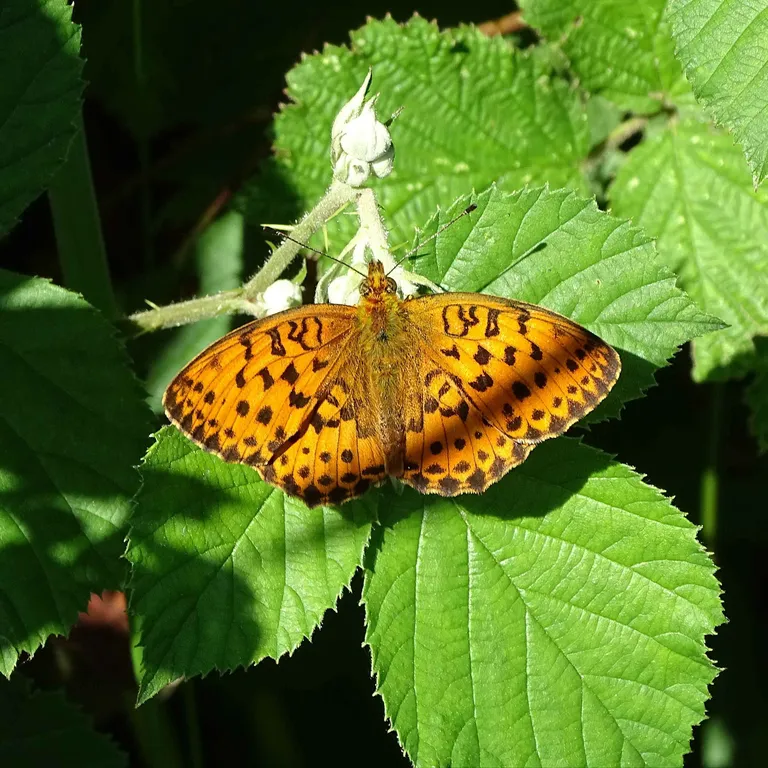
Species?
Brenthis daphne
